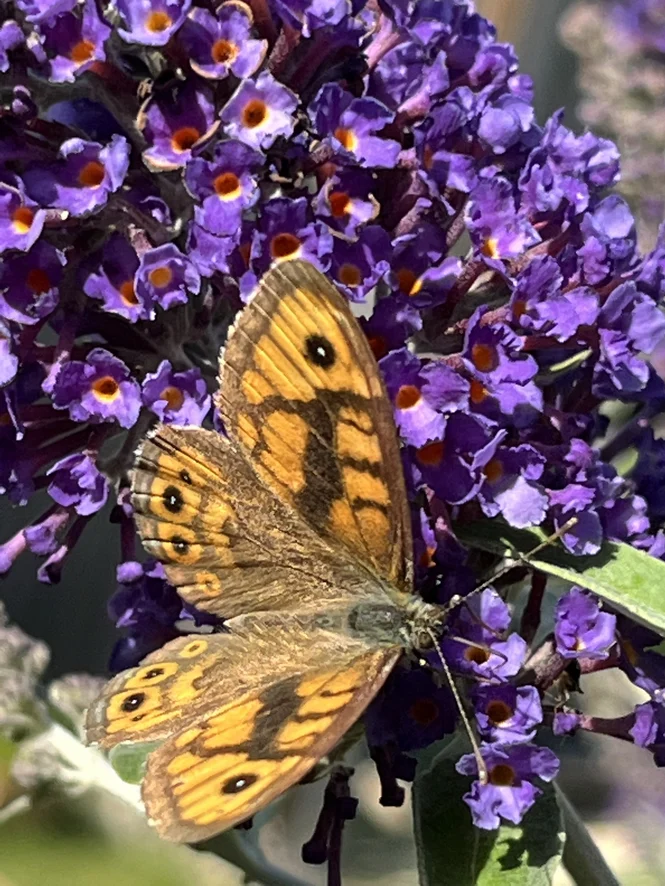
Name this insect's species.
Lasiommata megera (also Pararge megera)
